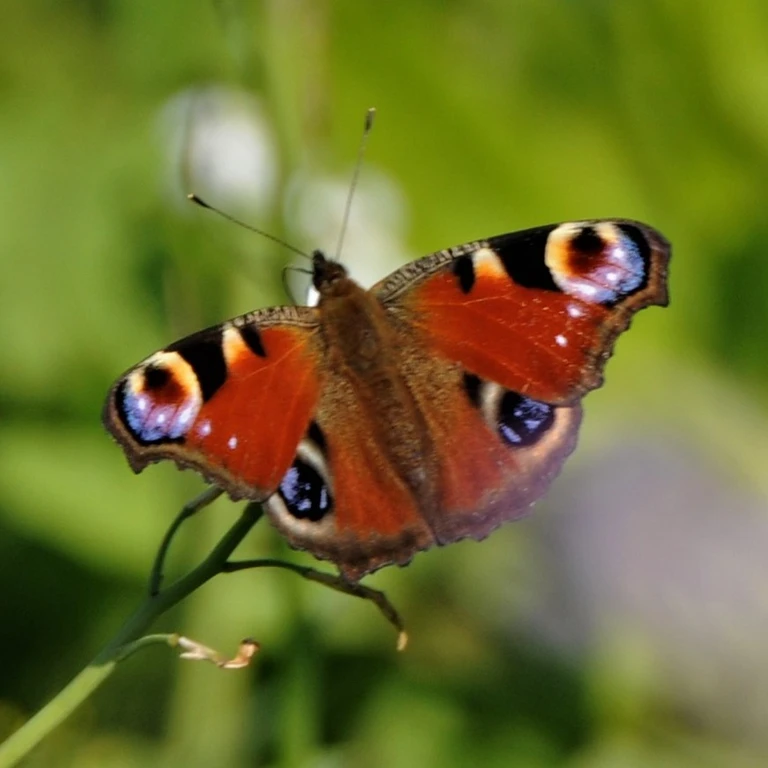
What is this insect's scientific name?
Aglais io
